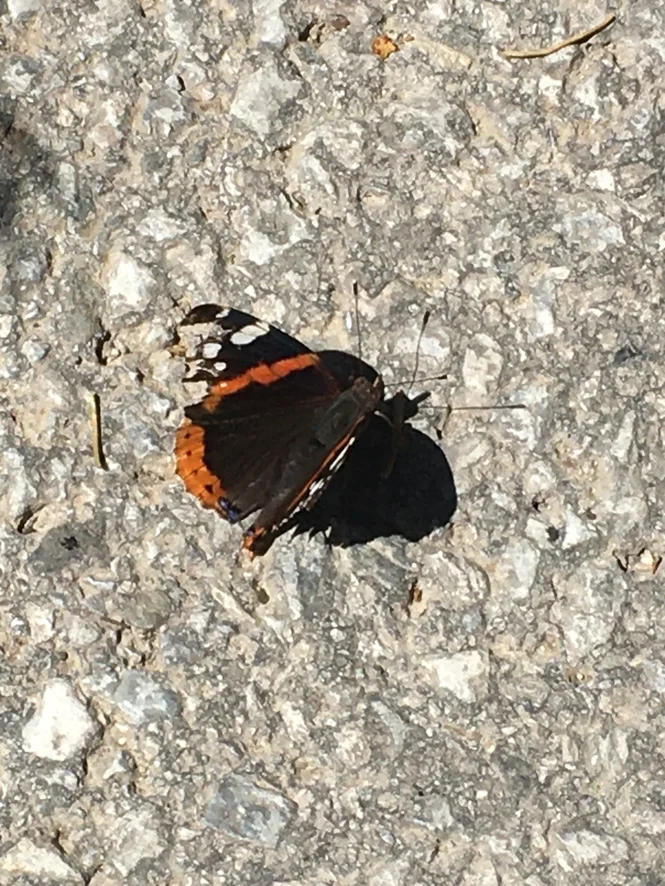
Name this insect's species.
Vanessa atalanta
